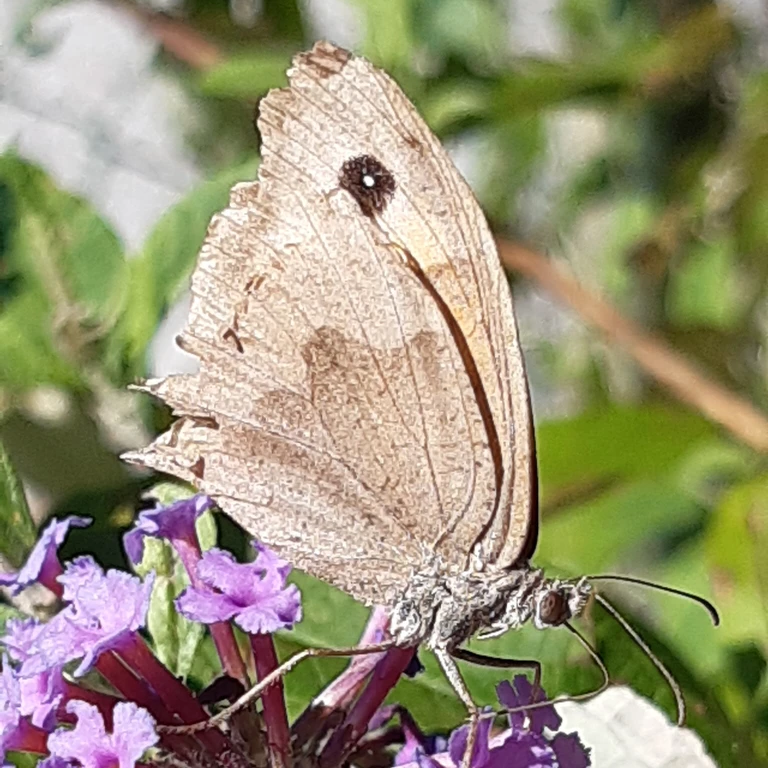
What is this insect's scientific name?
Maniola jurtina
